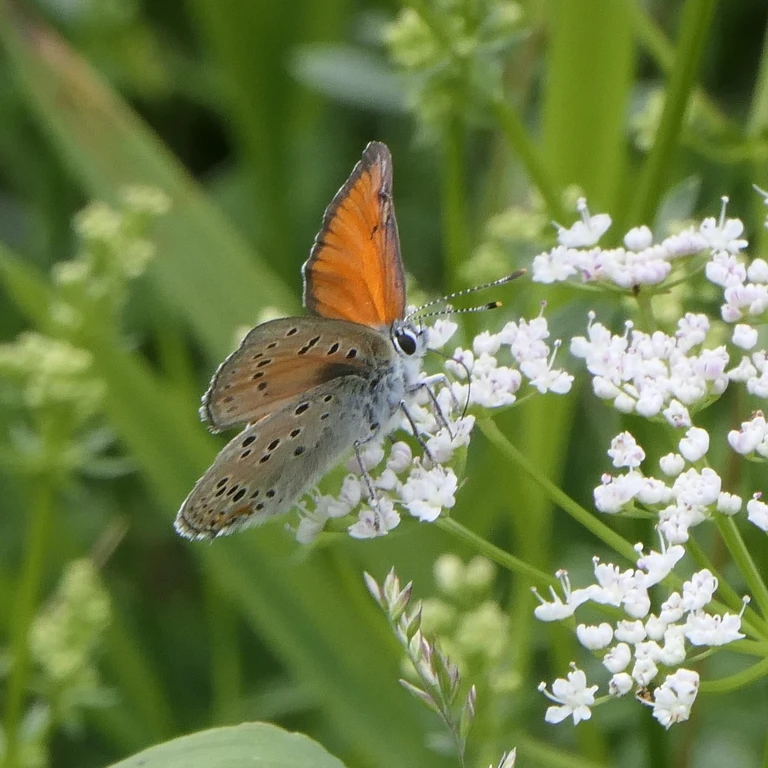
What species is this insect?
Lycaena hippothoe (also Palaeochrysophanus hippothoe)
